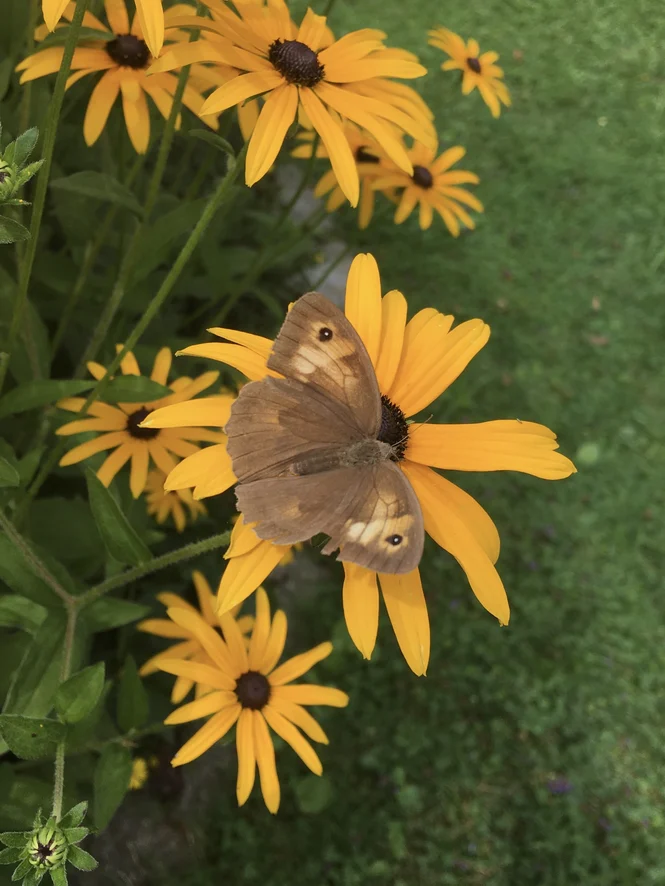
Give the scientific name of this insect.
Maniola jurtina
